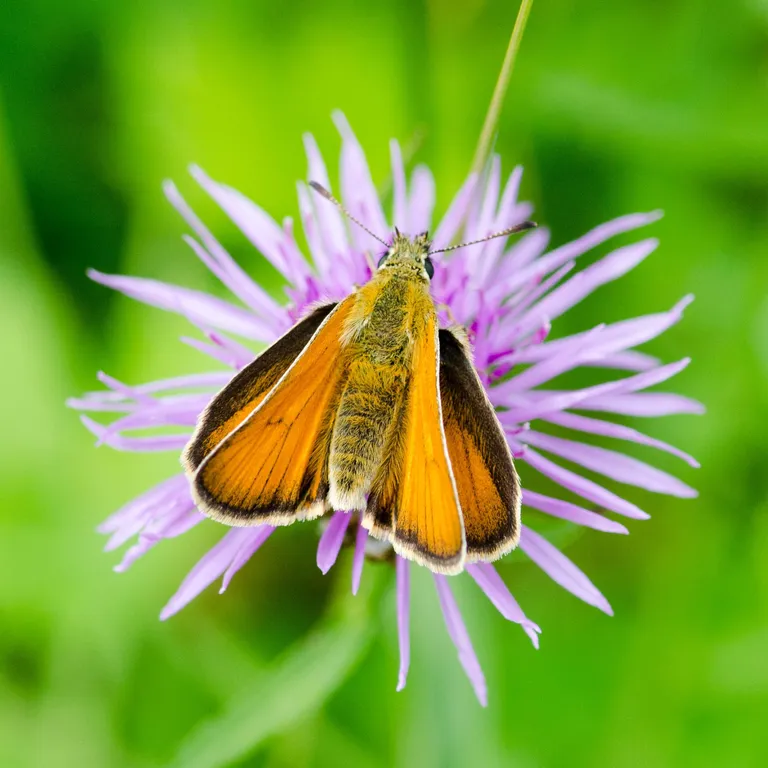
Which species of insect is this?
Thymelicus sylvestris
